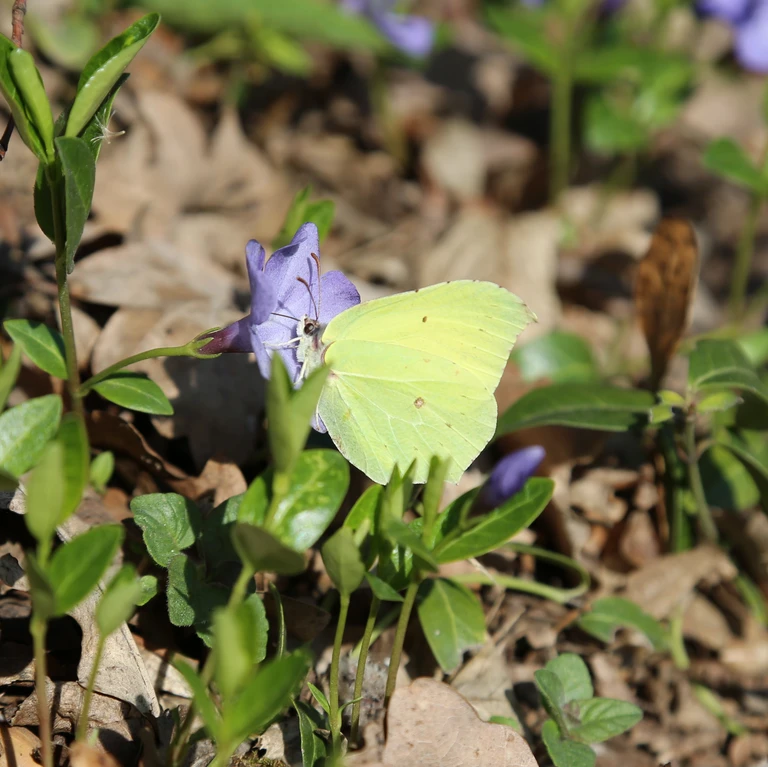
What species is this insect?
Gonepteryx rhamni
